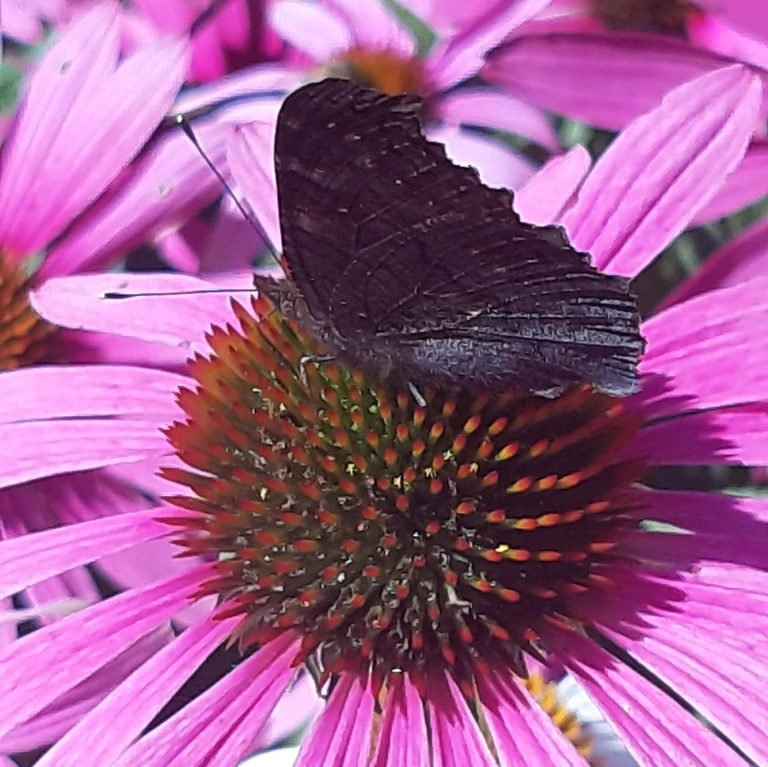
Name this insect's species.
Aglais io
